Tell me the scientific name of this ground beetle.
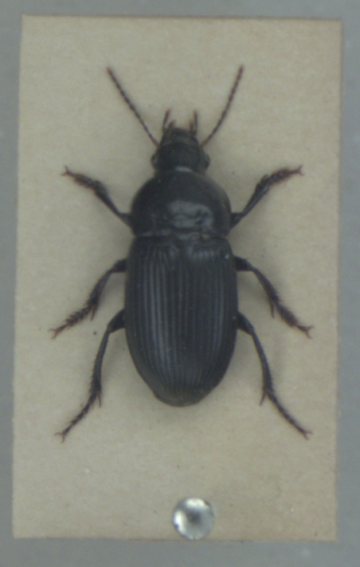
Harpalus serripes
